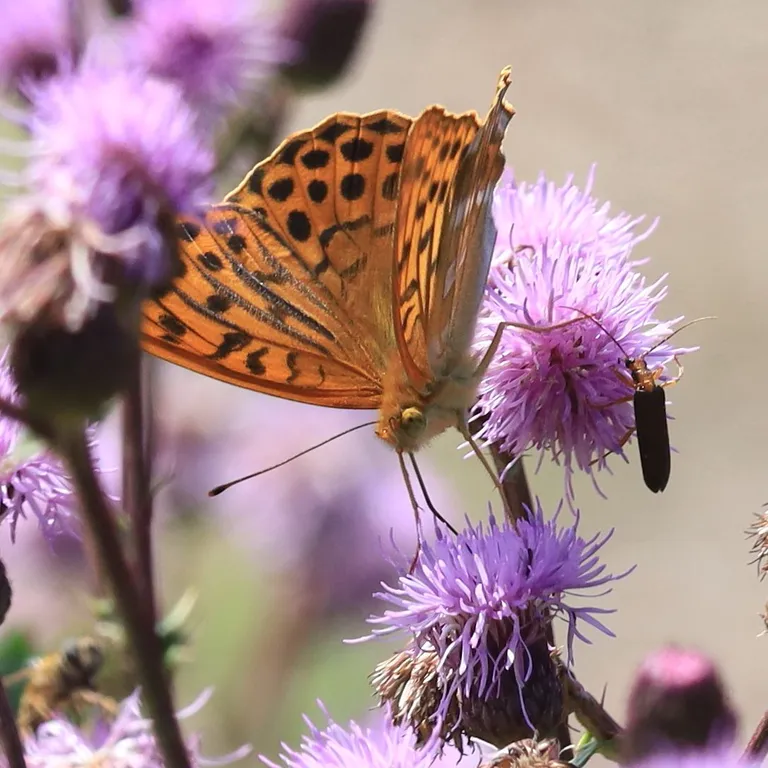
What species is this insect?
Argynnis paphia
